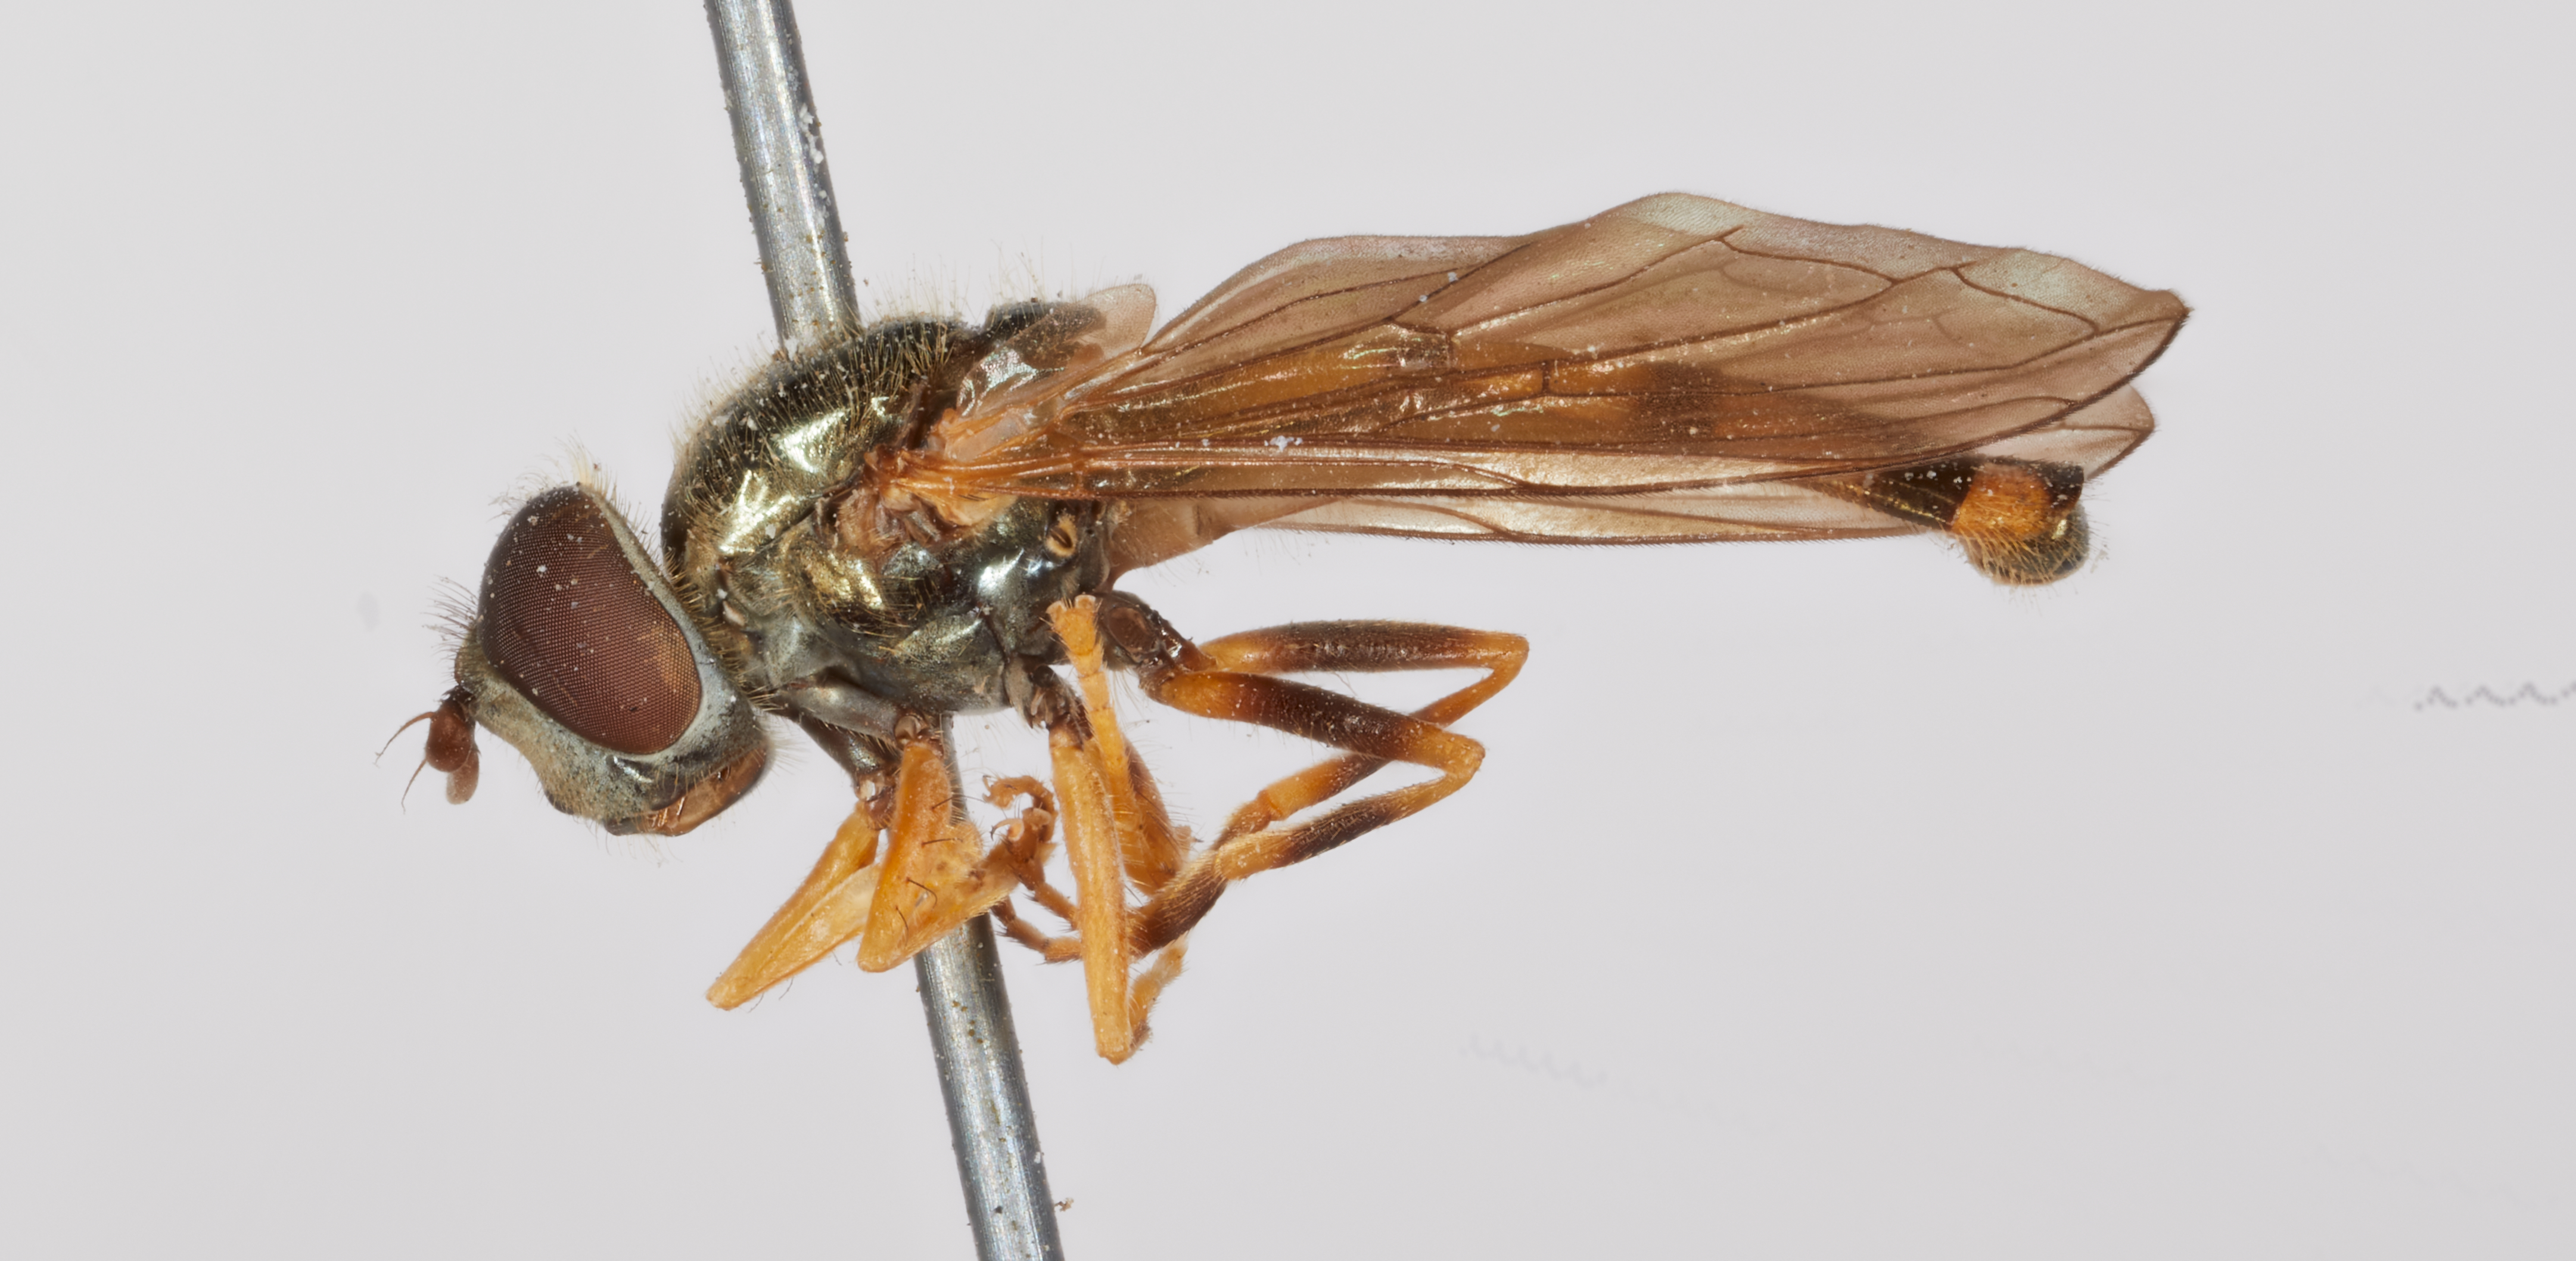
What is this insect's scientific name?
Platycheirus chaetopodus
